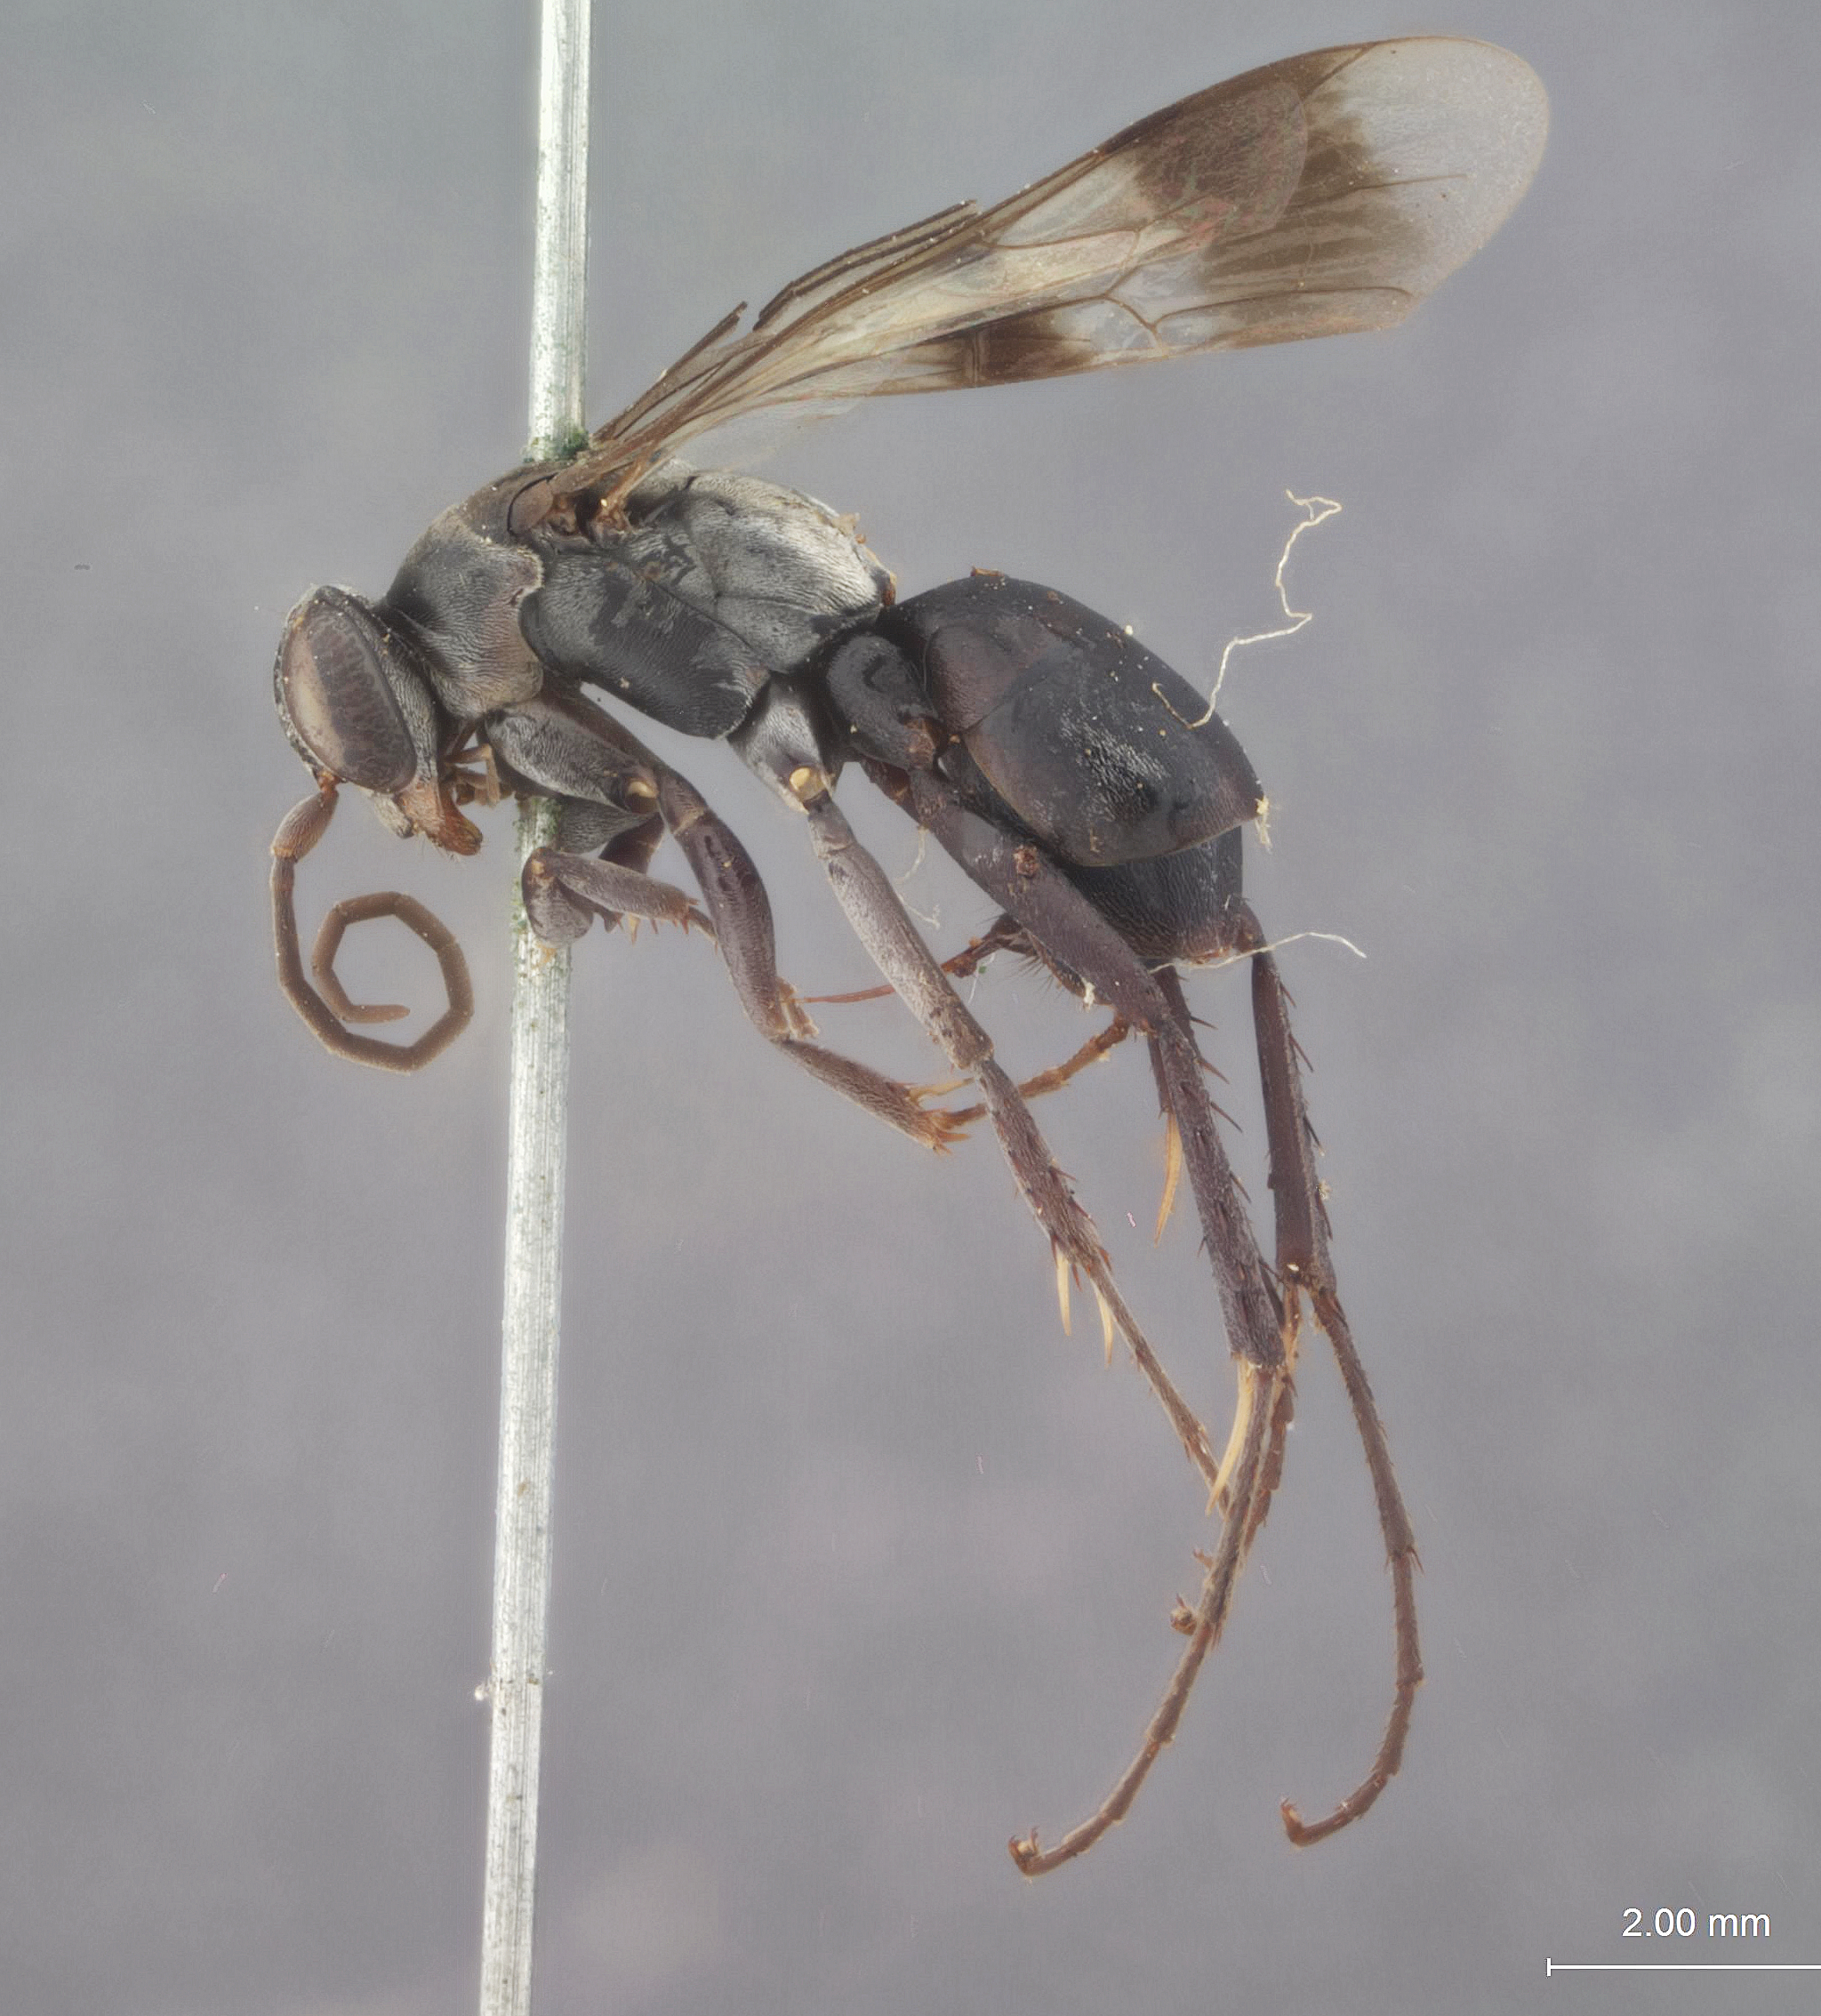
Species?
Gymnochares pulchellus
